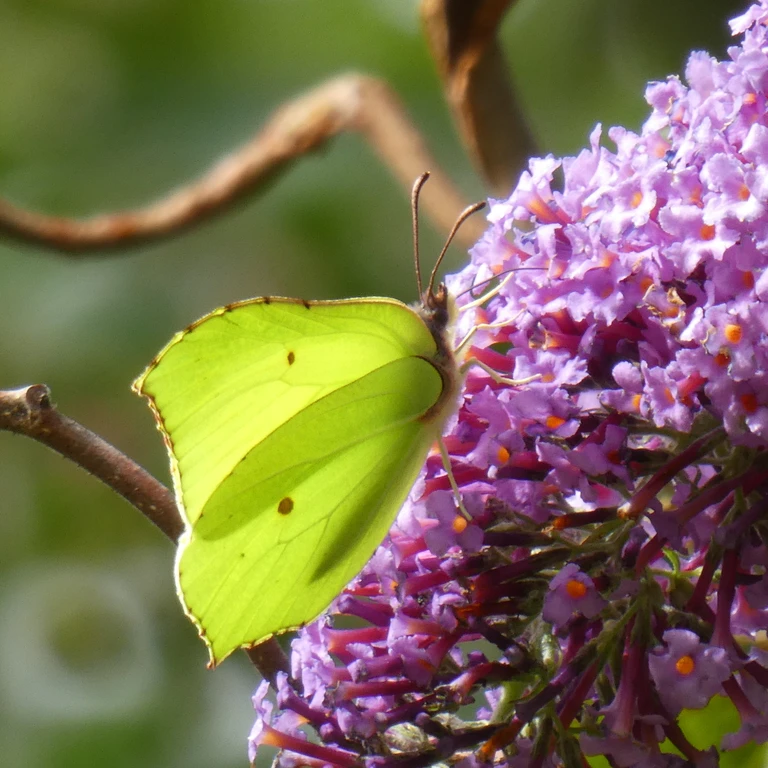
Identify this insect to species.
Gonepteryx rhamni
